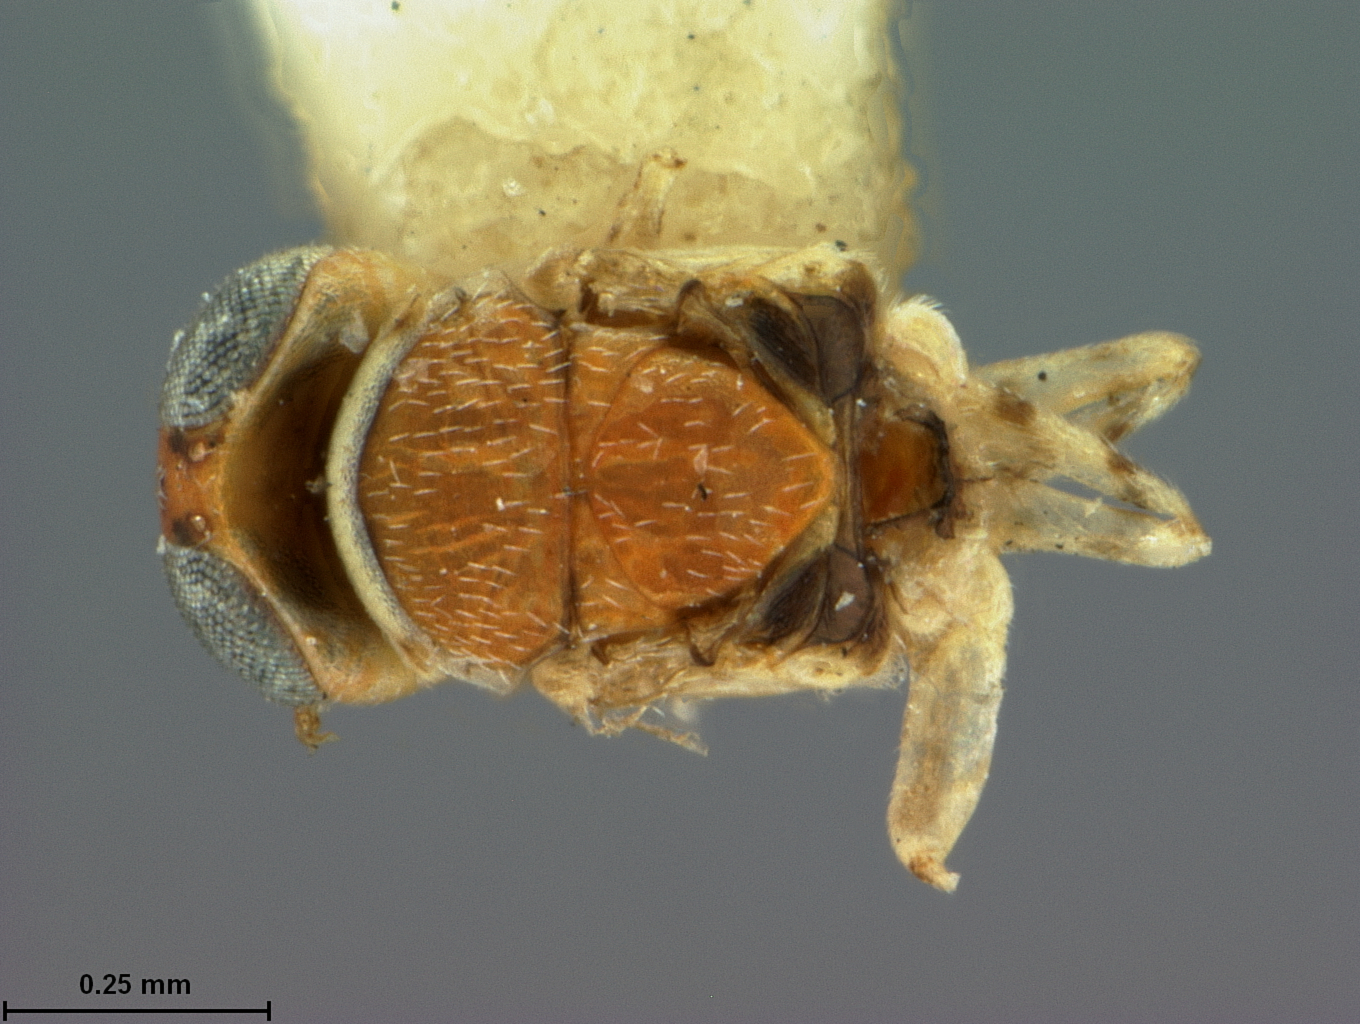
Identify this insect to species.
Coccophagus annulipes
